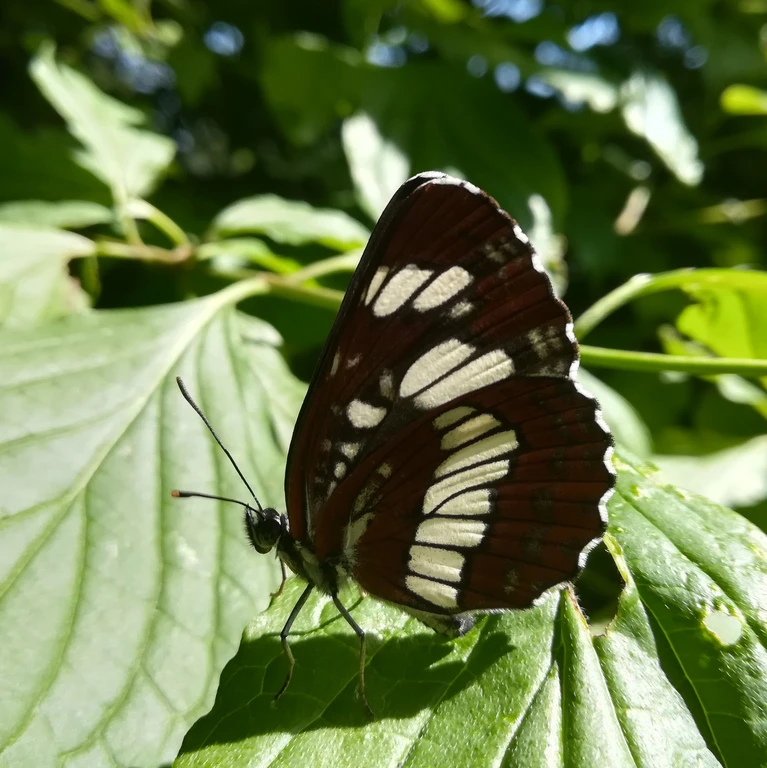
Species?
Neptis rivularis
